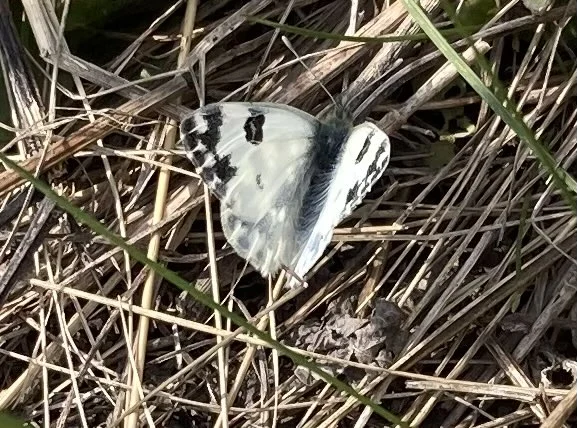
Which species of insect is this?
Pontia edusa
